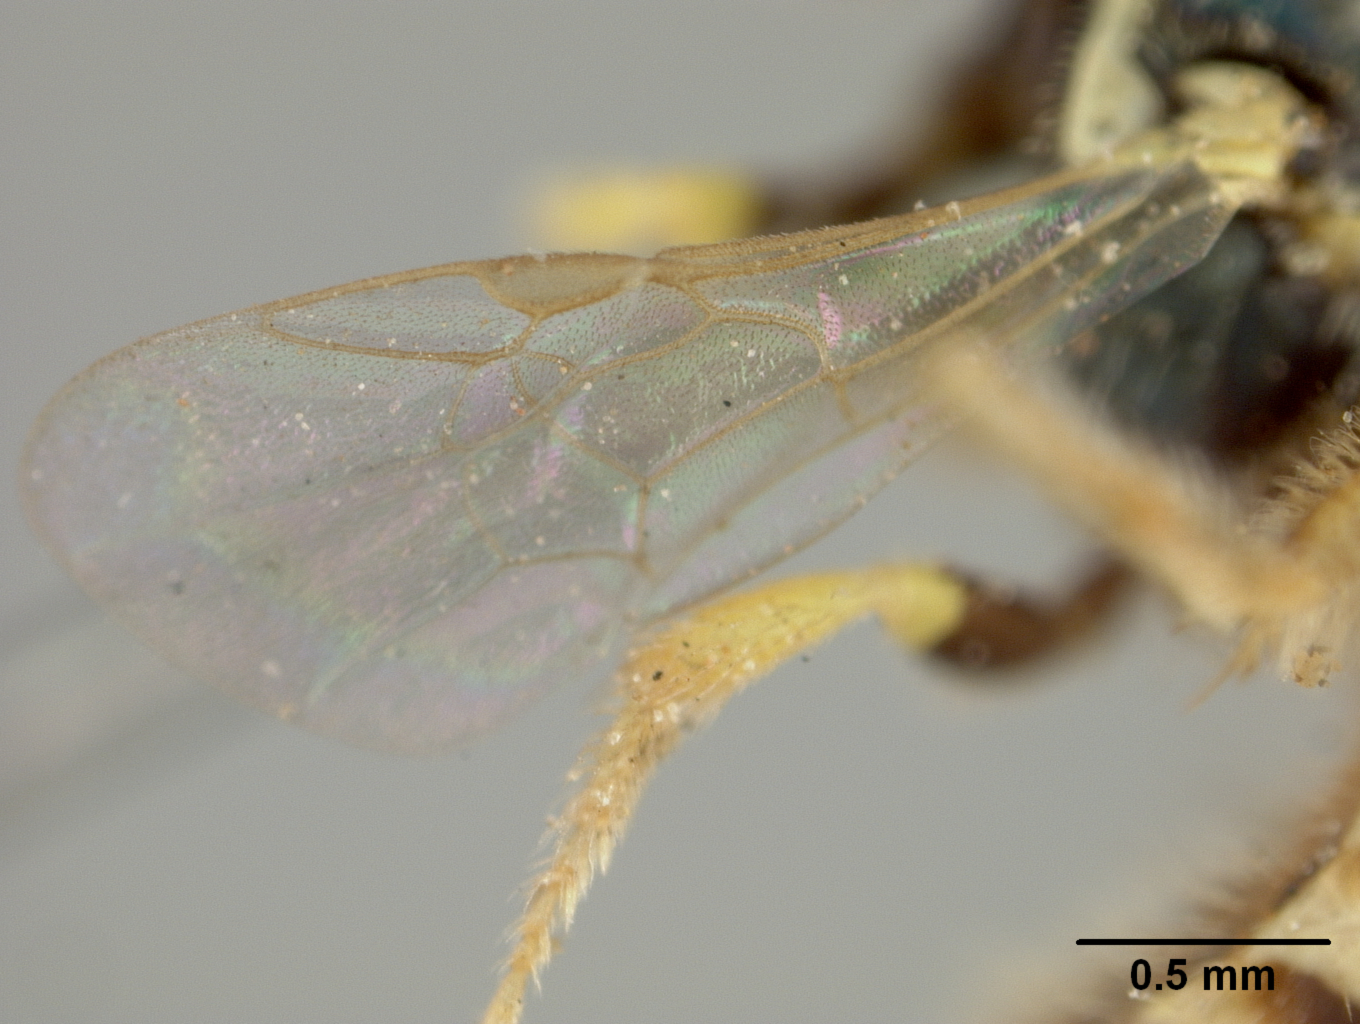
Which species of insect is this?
Nomioides patruelis
